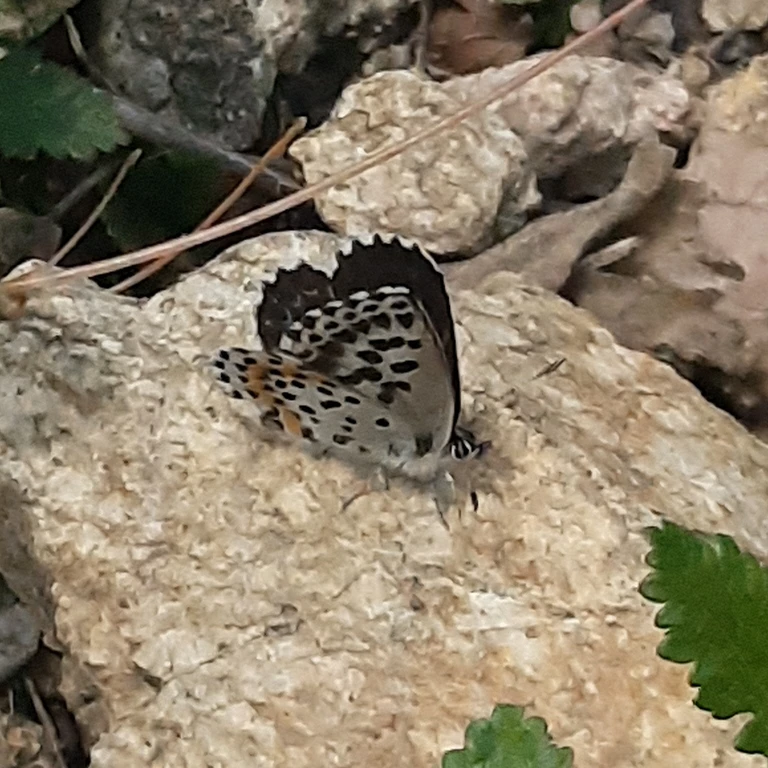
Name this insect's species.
Scolitantides orion
